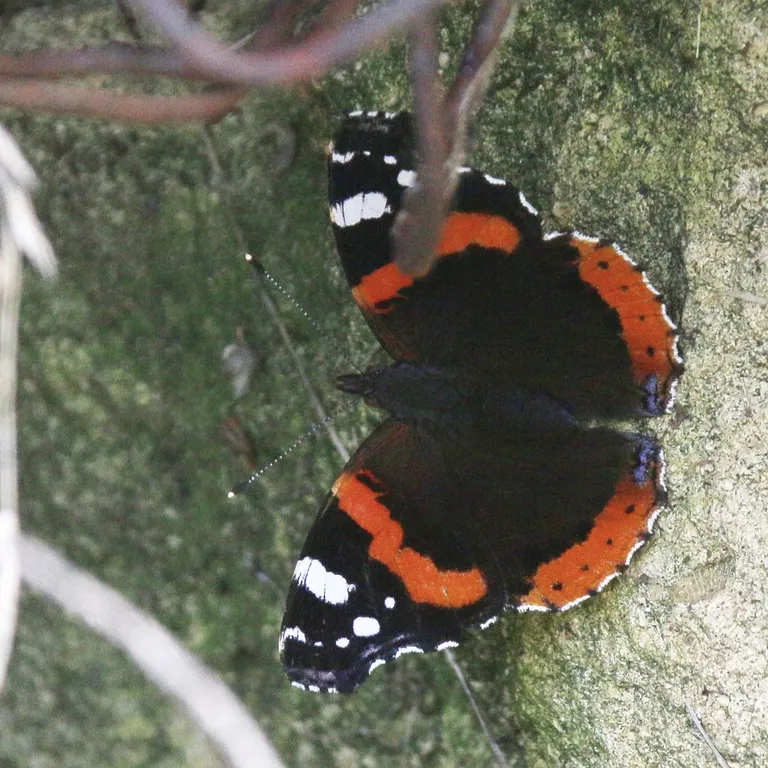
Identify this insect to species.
Vanessa atalanta
